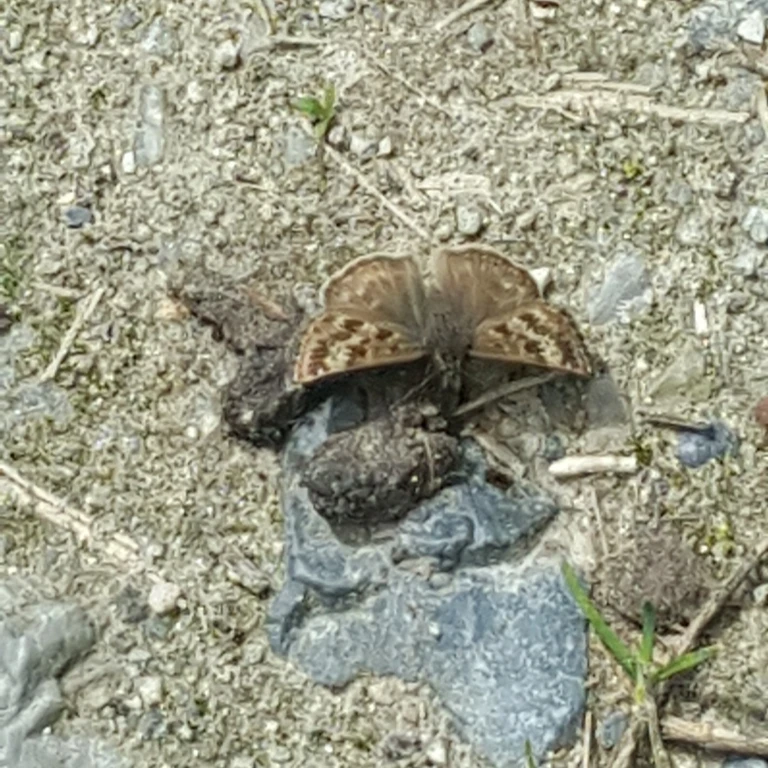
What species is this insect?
Erynnis tages
